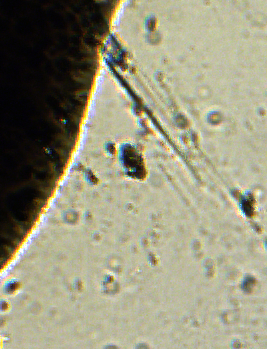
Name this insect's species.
Pachyneuron triarticulata
